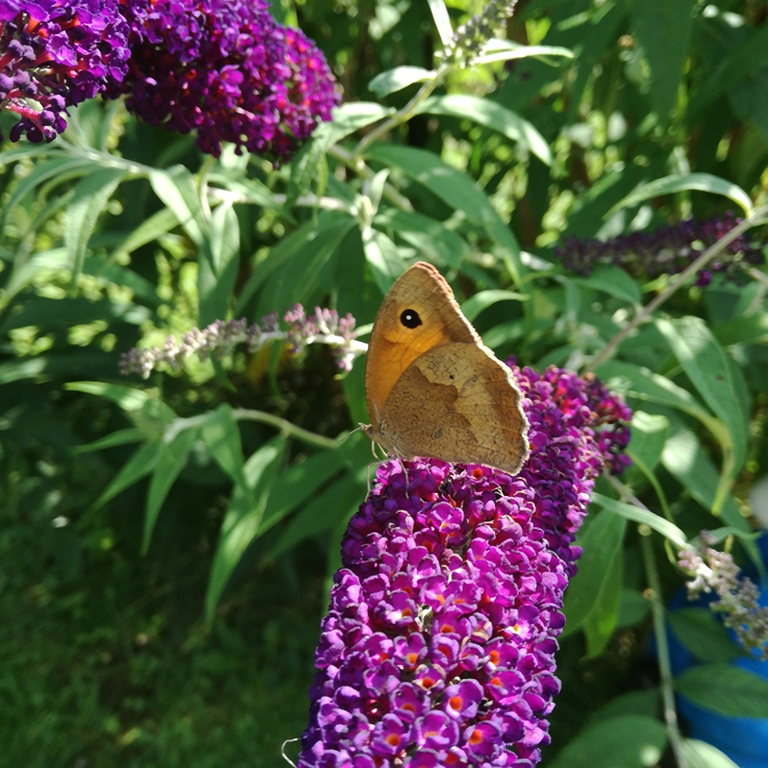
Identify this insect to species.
Maniola jurtina
